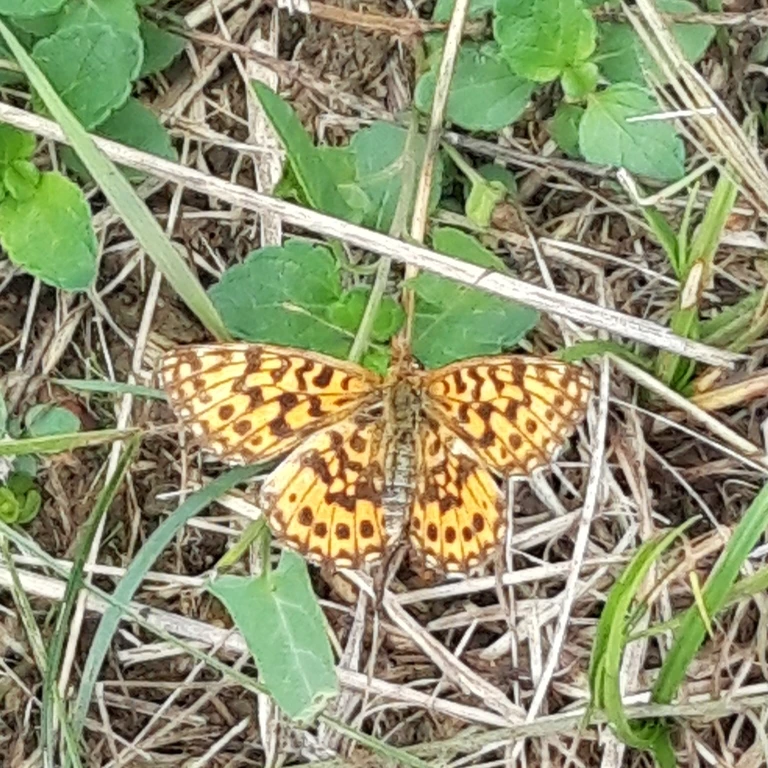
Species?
Boloria dia
